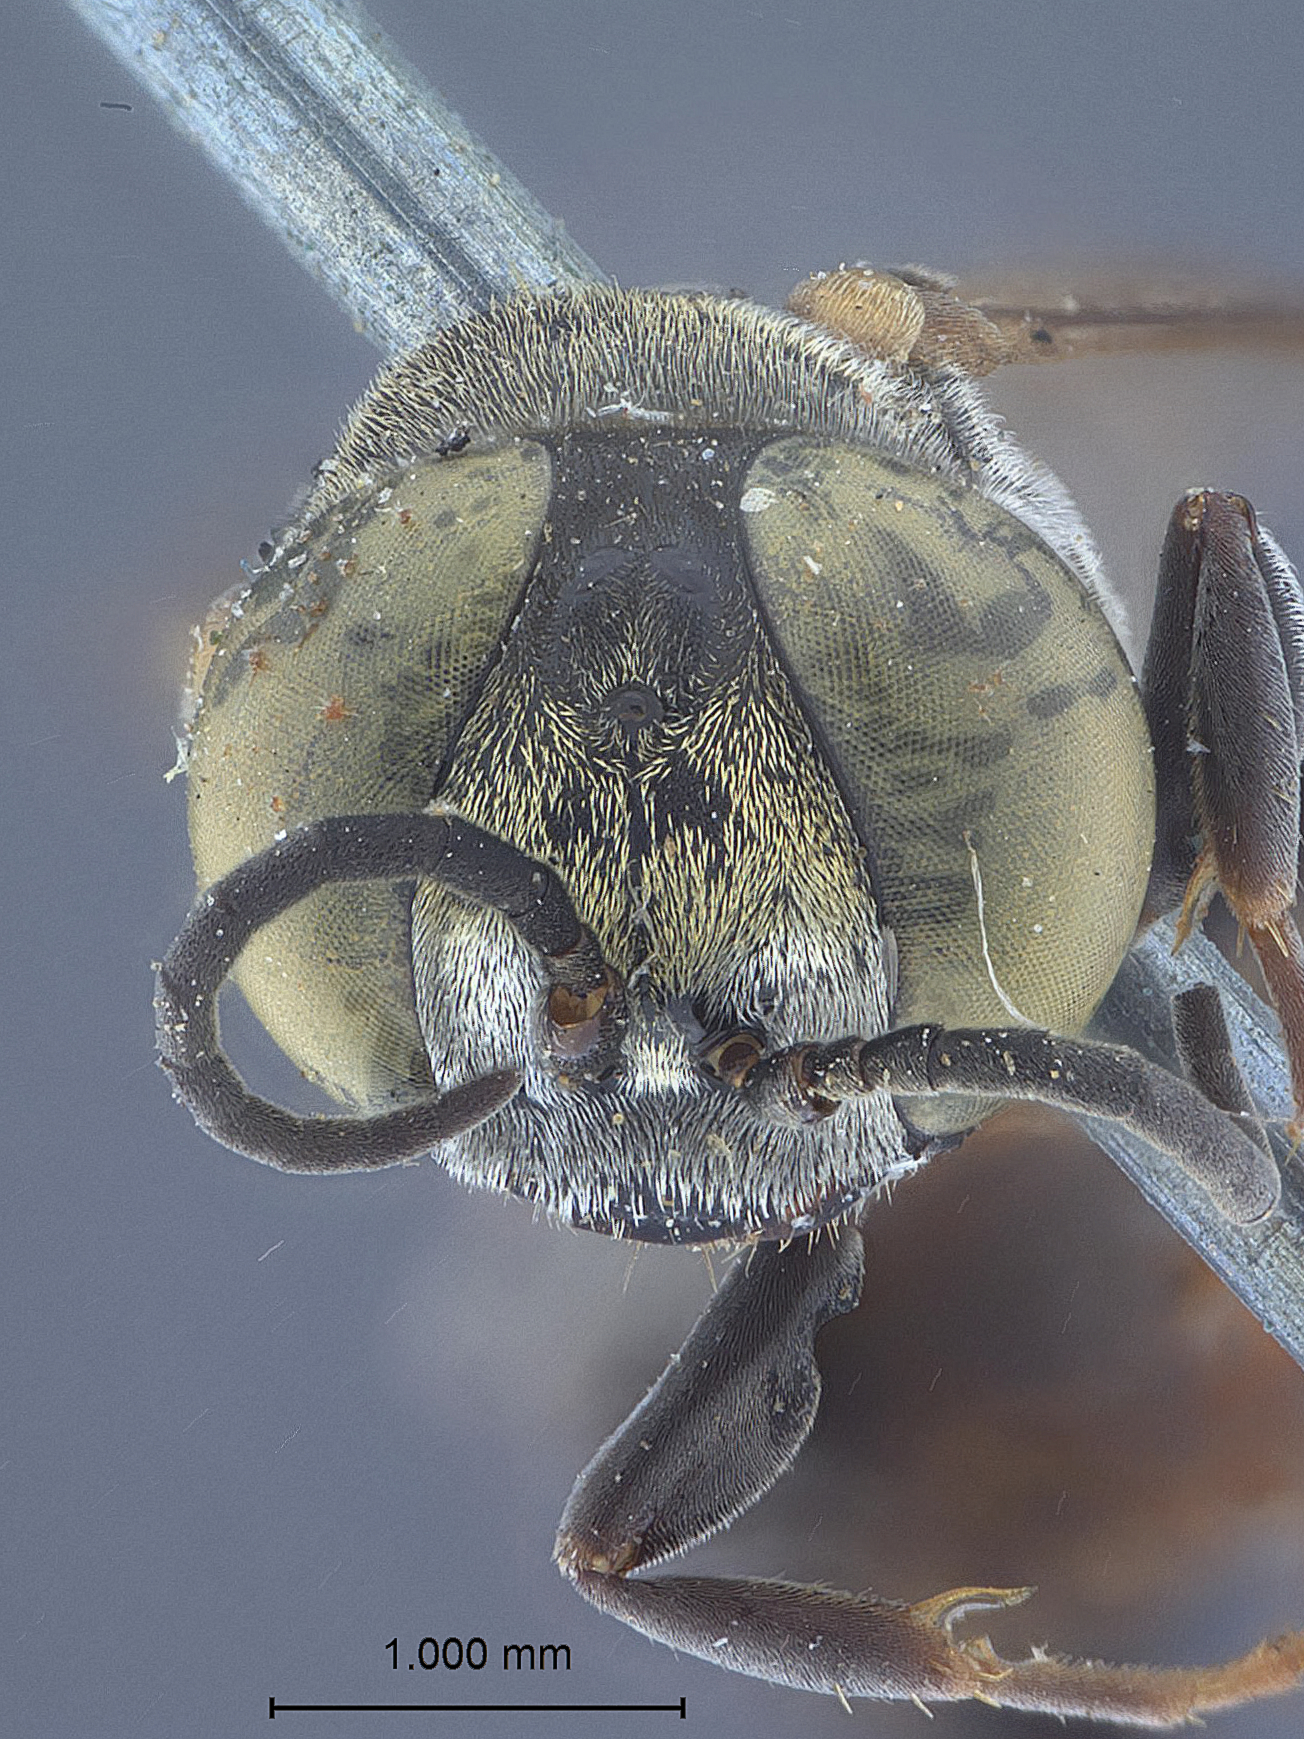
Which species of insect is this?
Tachysphex opwanus
